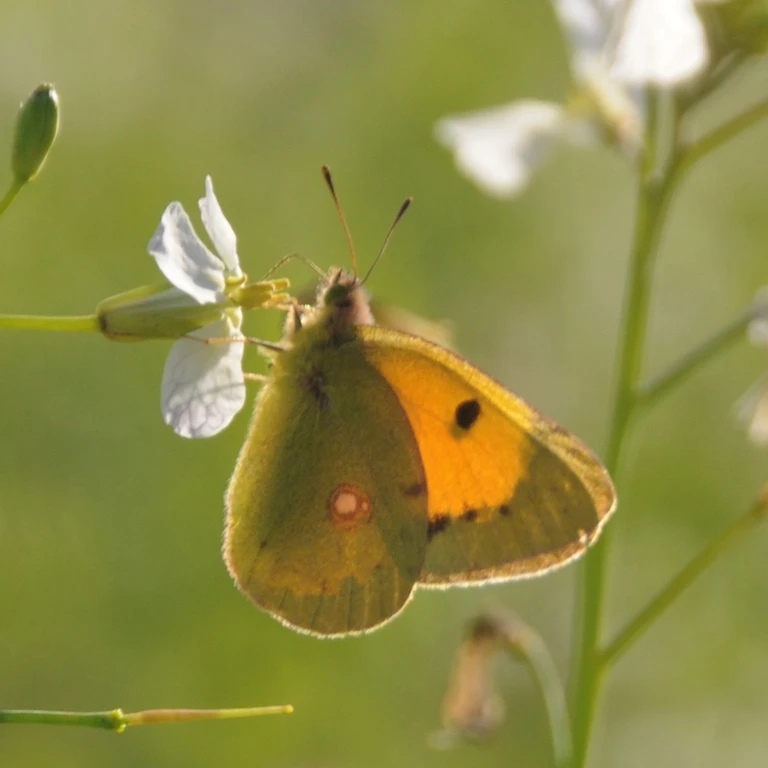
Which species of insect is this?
Colias croceus
